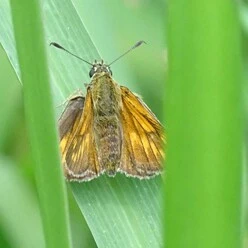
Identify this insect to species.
Ochlodes sylvanus (also Ochlodes venata)
